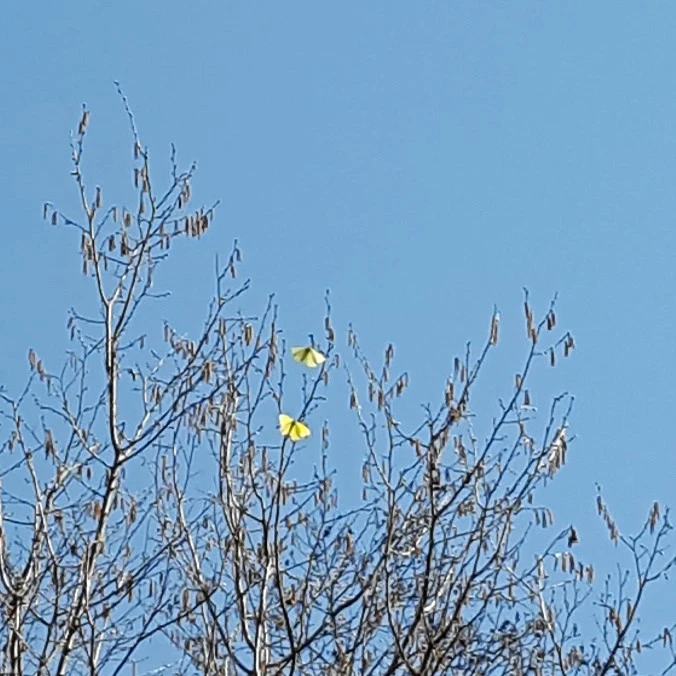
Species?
Gonepteryx rhamni
